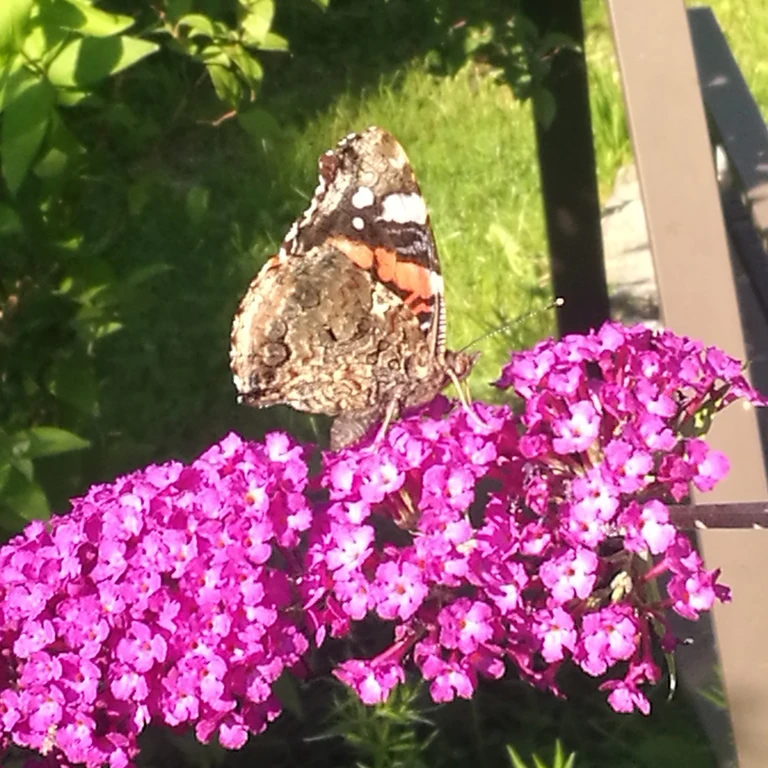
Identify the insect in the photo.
Vanessa atalanta
